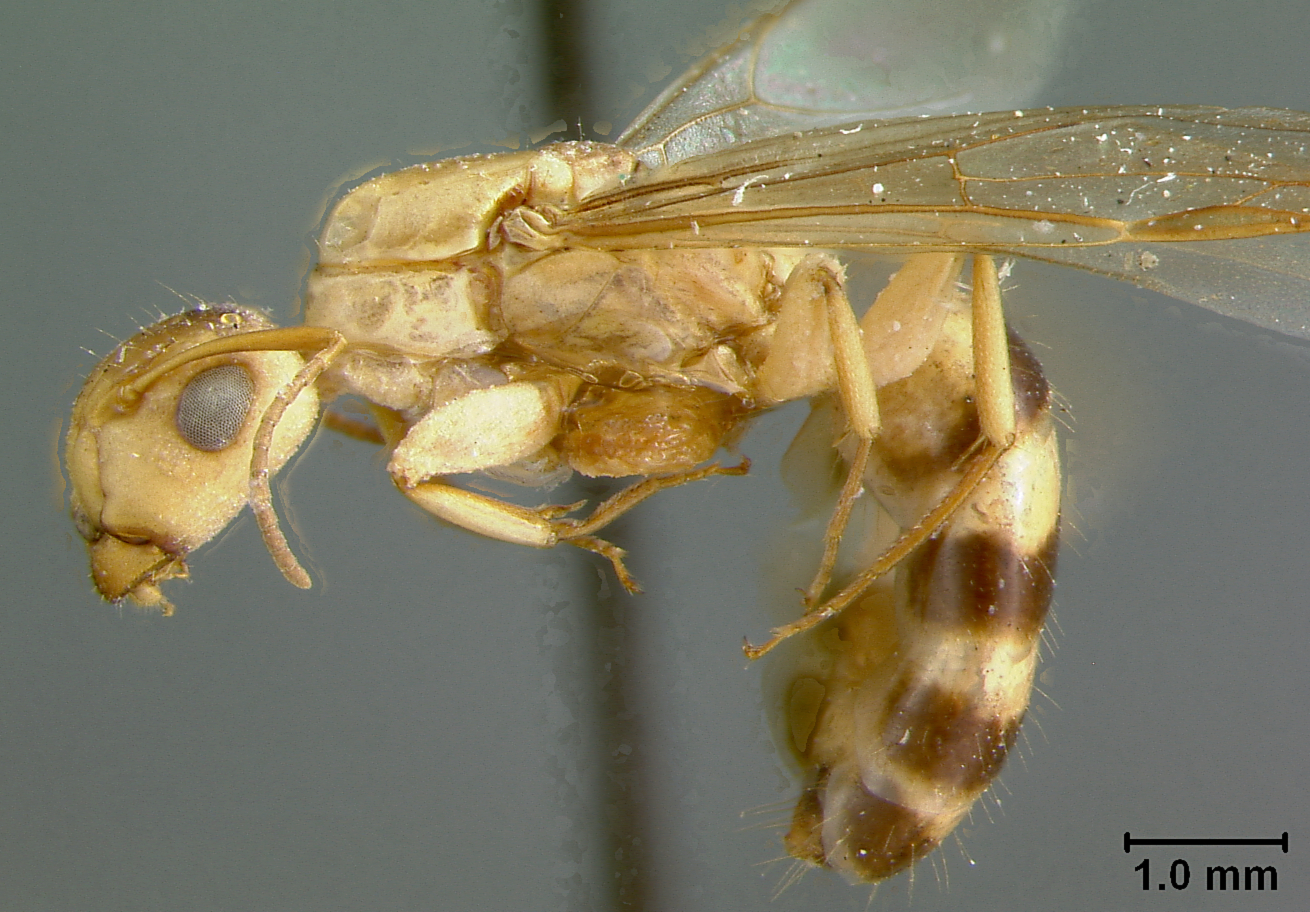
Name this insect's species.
Camponotus macilentus
